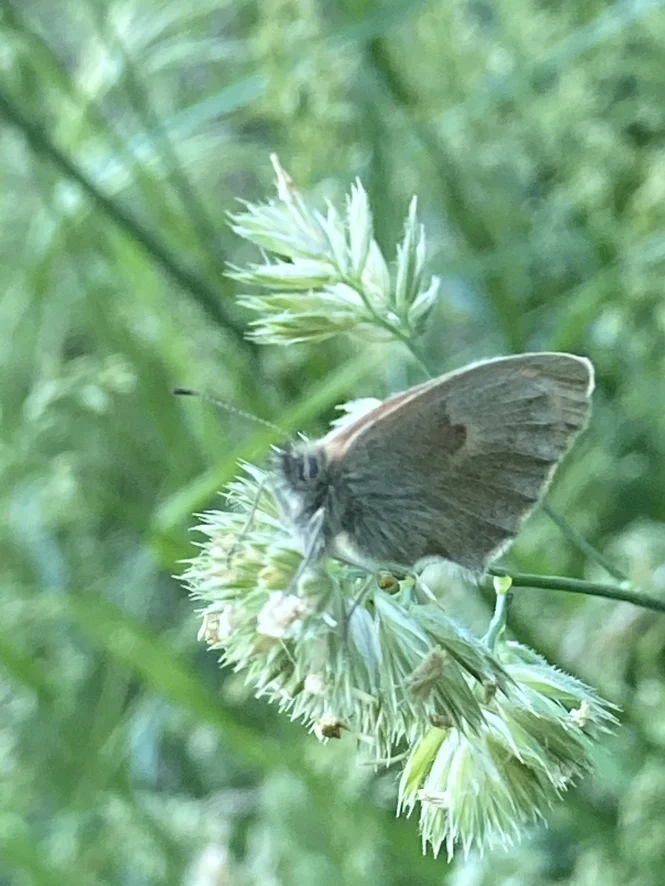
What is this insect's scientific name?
Coenonympha pamphilus
